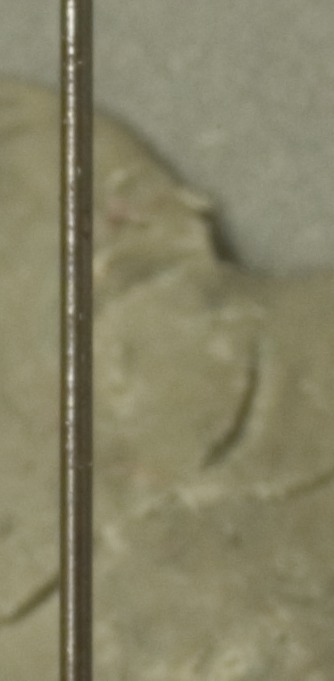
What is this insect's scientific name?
Crematogaster sanguinea
